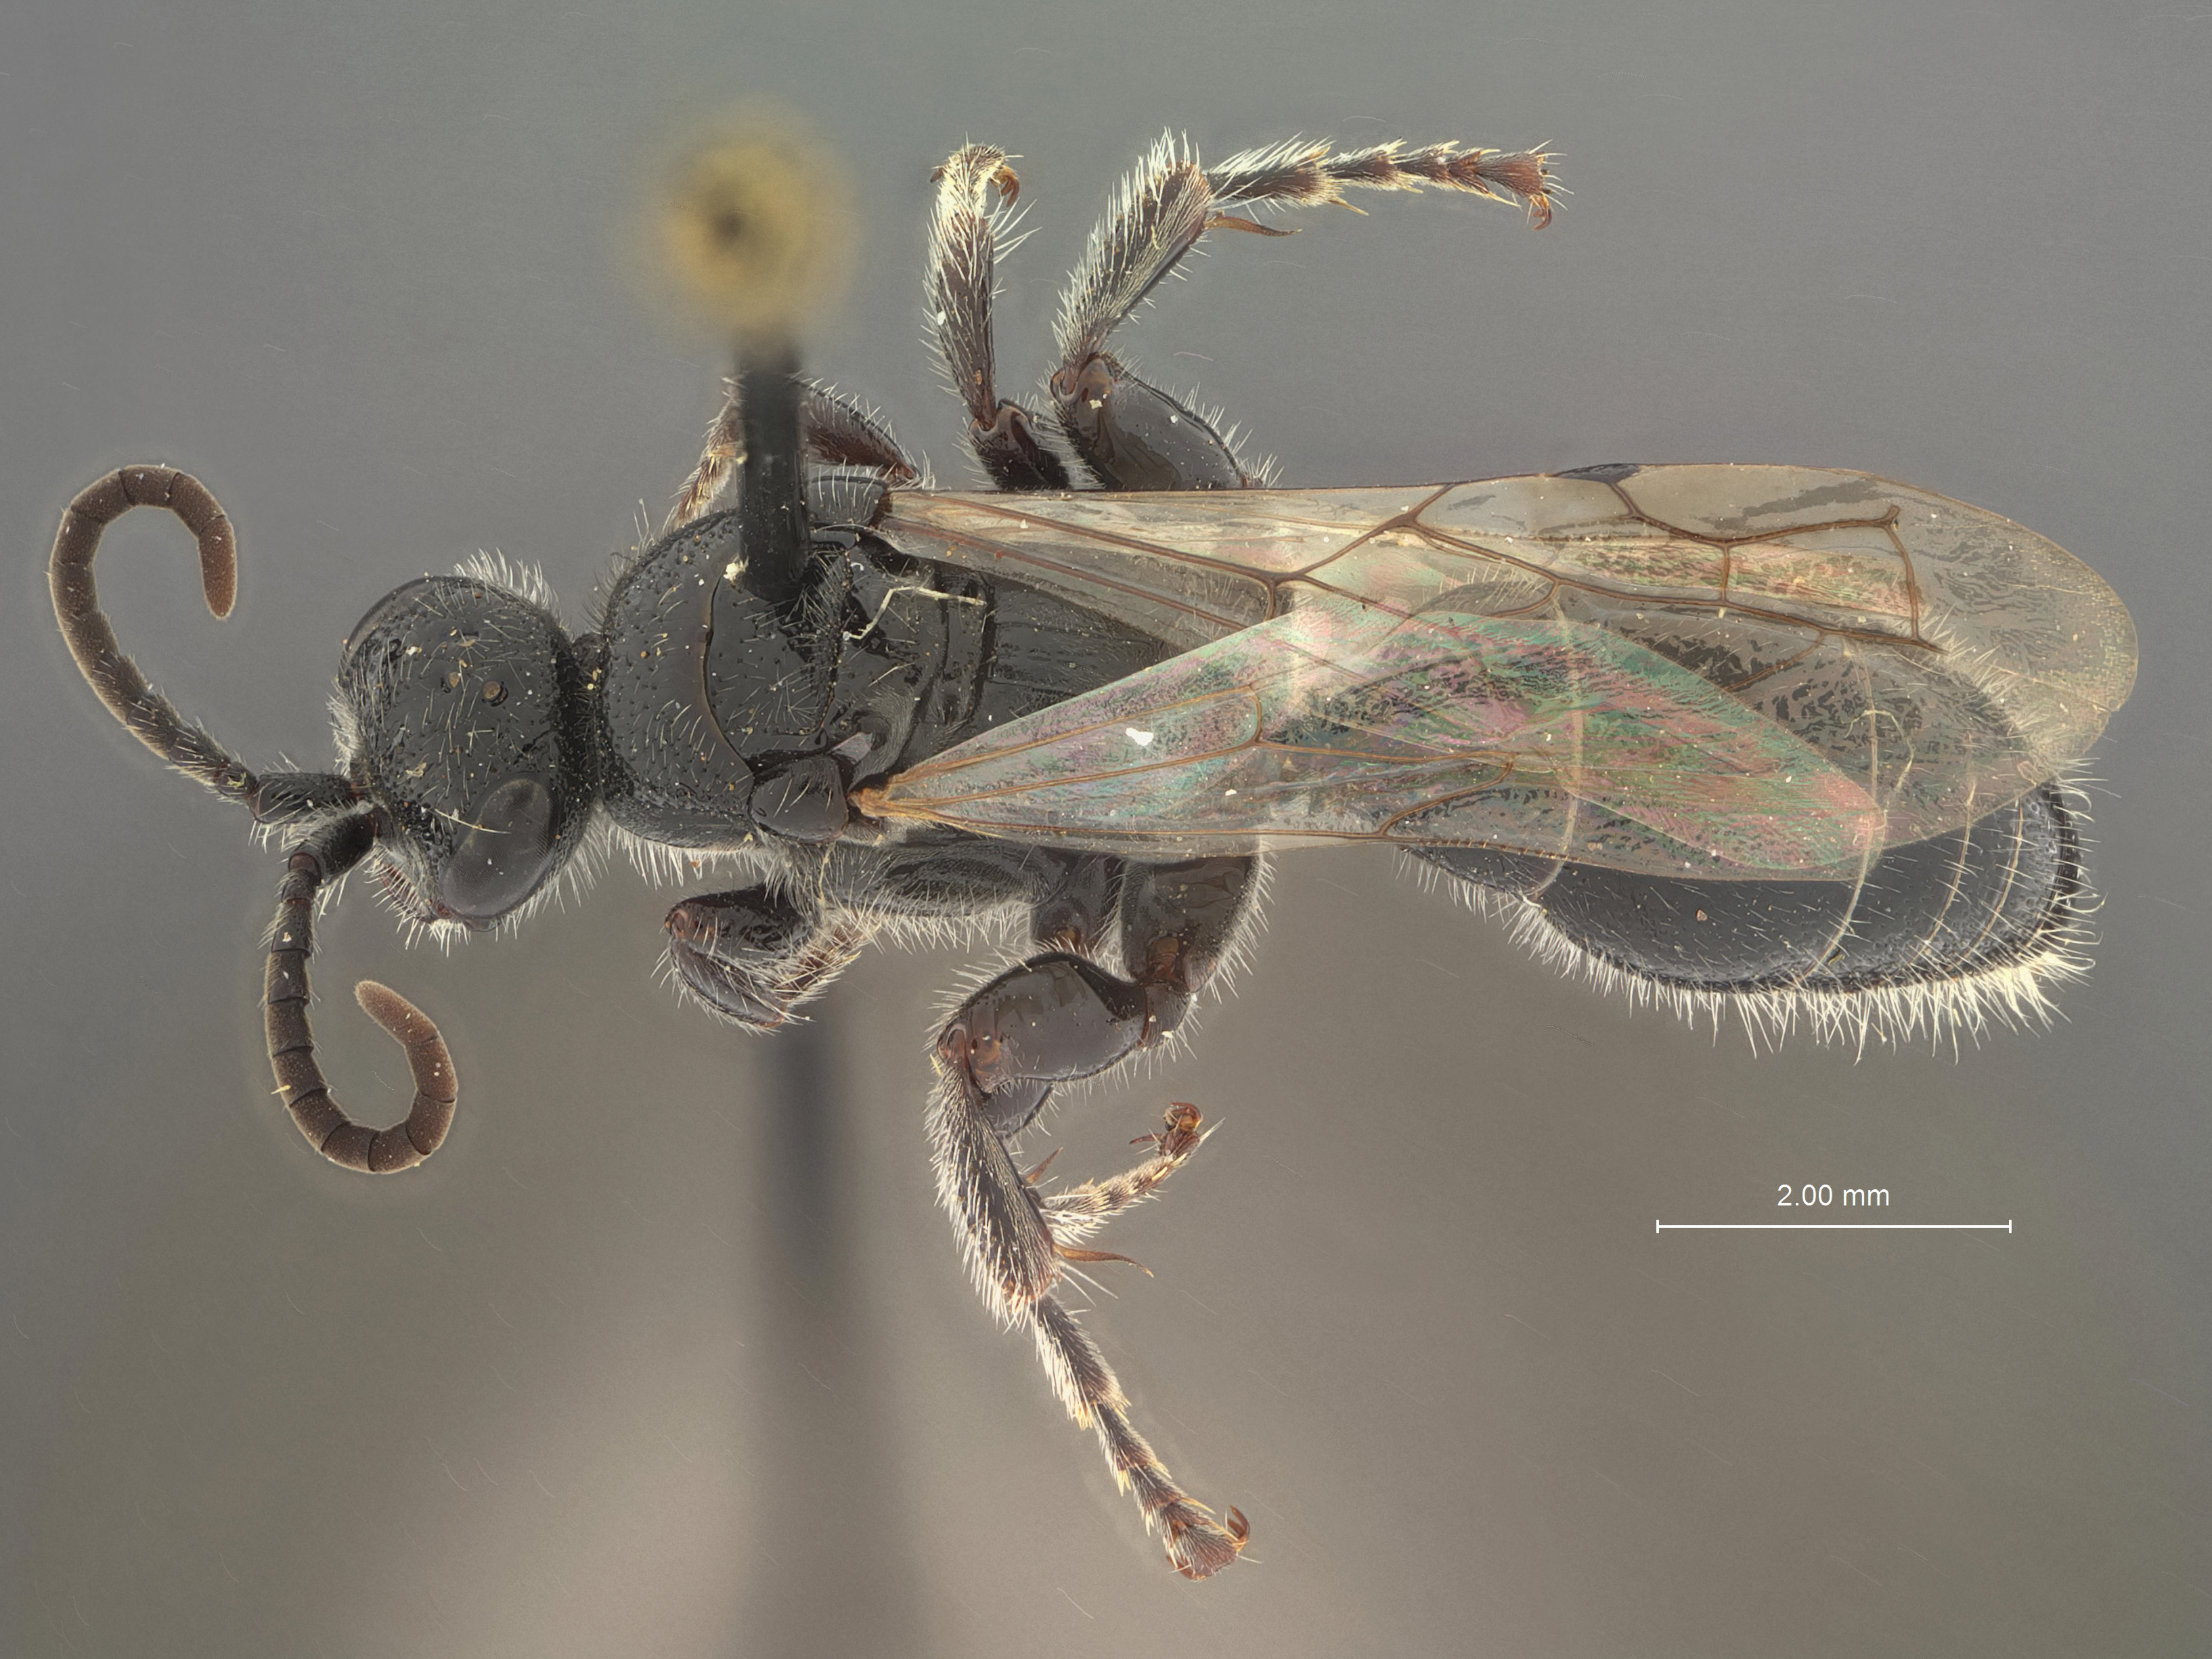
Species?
Tiphia arcuata
